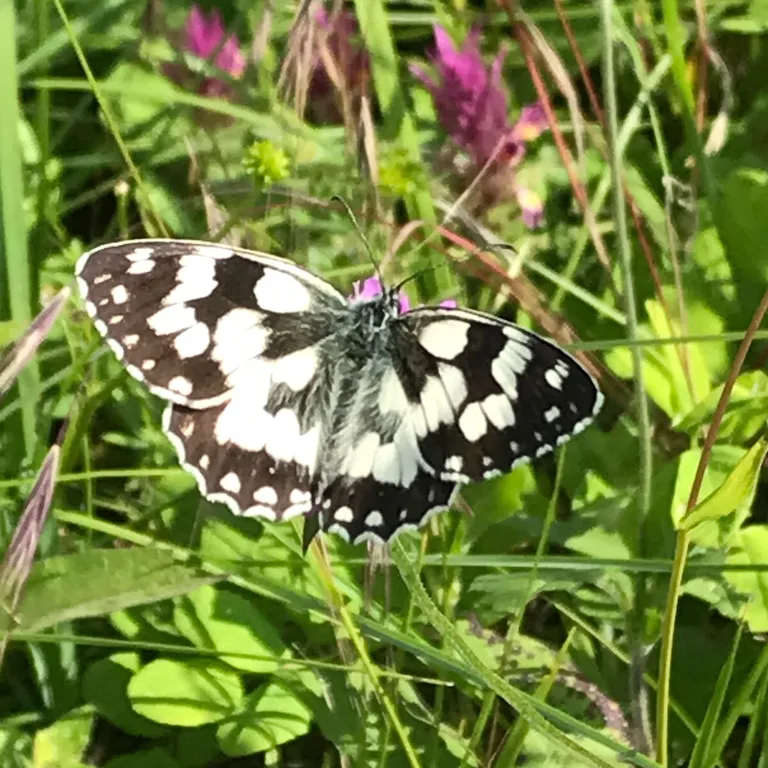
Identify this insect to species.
Melanargia galathea
